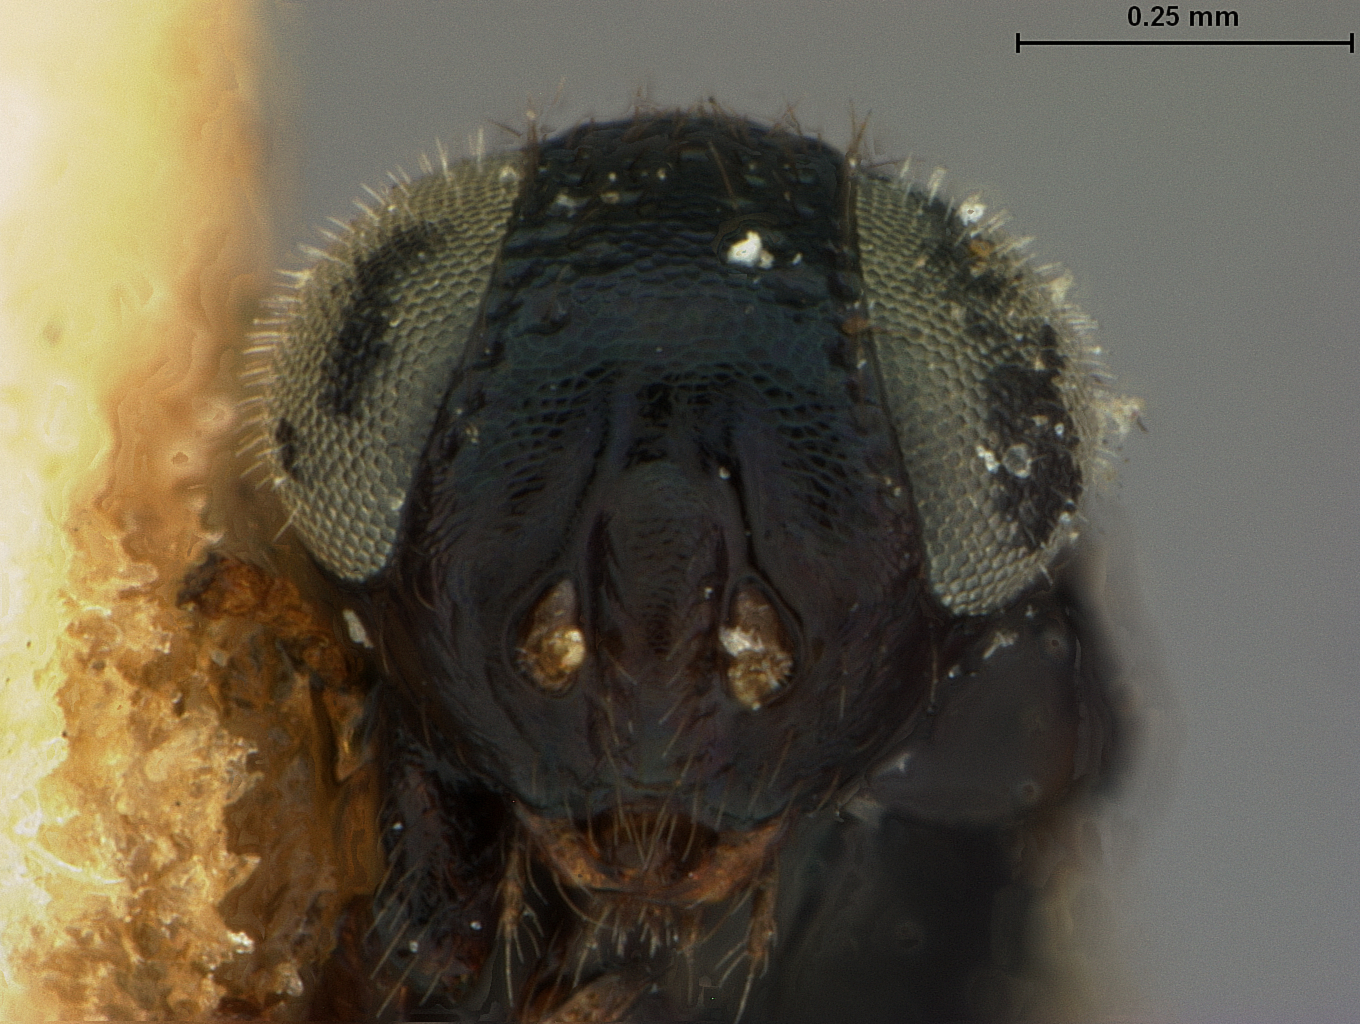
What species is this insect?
Rhytidothorax marlatti
